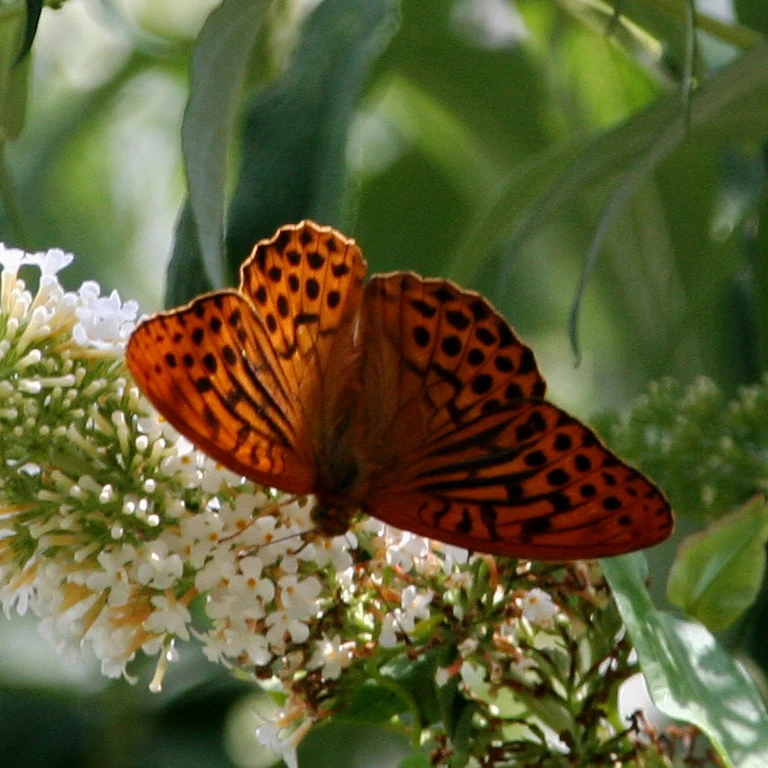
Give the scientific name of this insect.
Argynnis paphia
